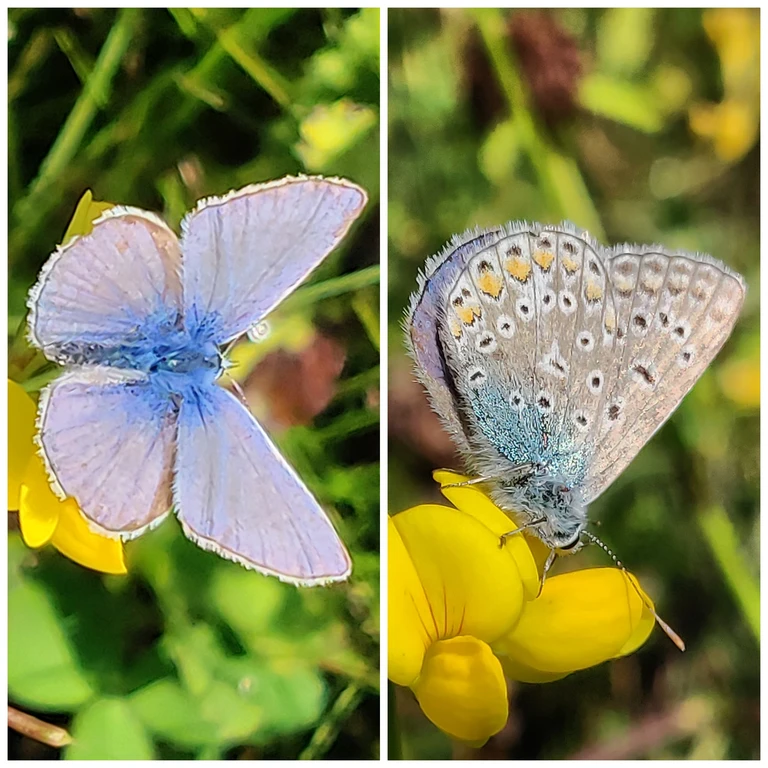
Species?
Polyommatus icarus
